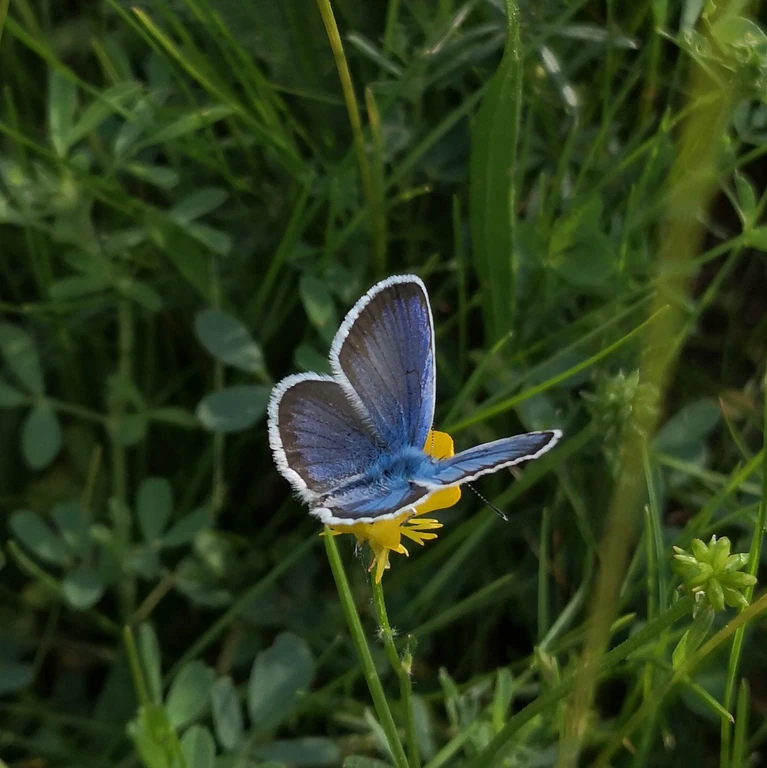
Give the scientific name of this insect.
Plebejus argus
